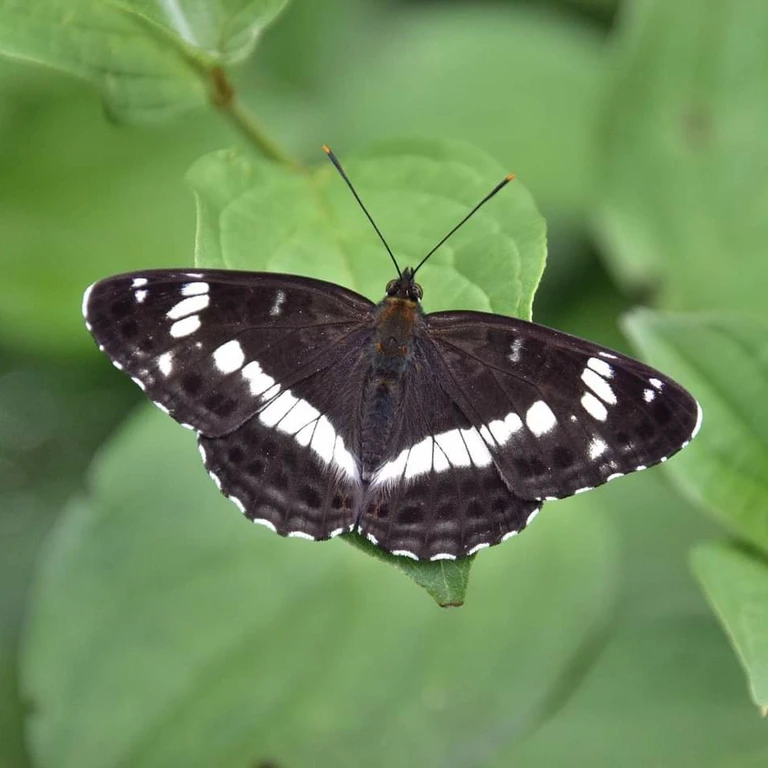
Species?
Limenitis camilla (also Ladoga camilla)
